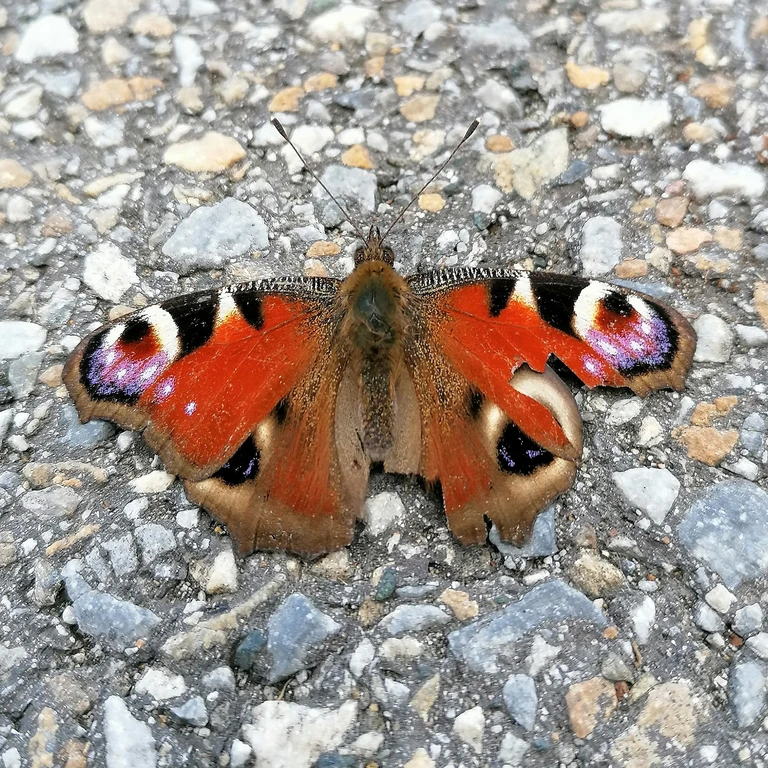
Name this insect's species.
Aglais io
